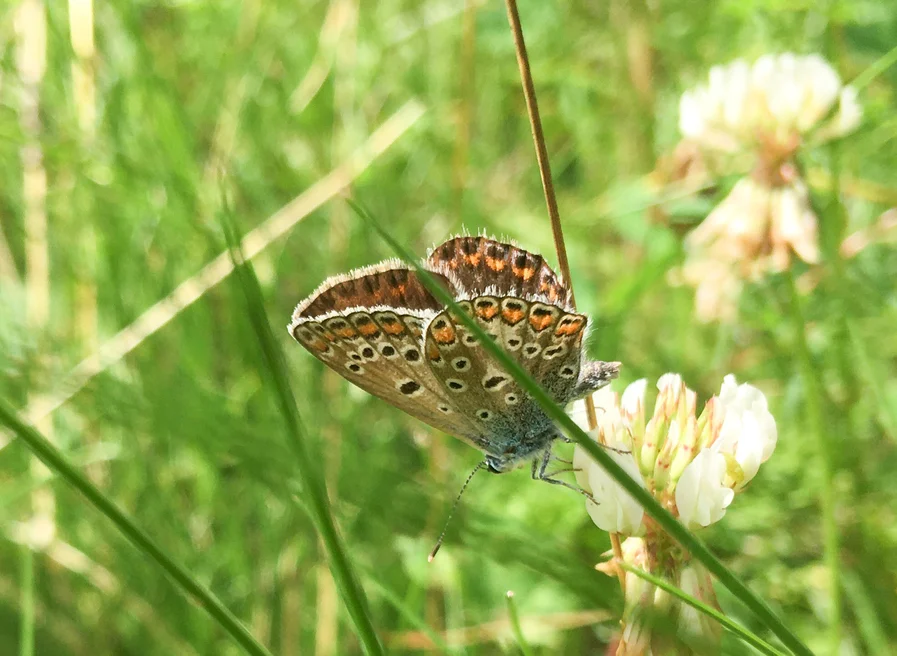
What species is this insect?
Polyommatus icarus
